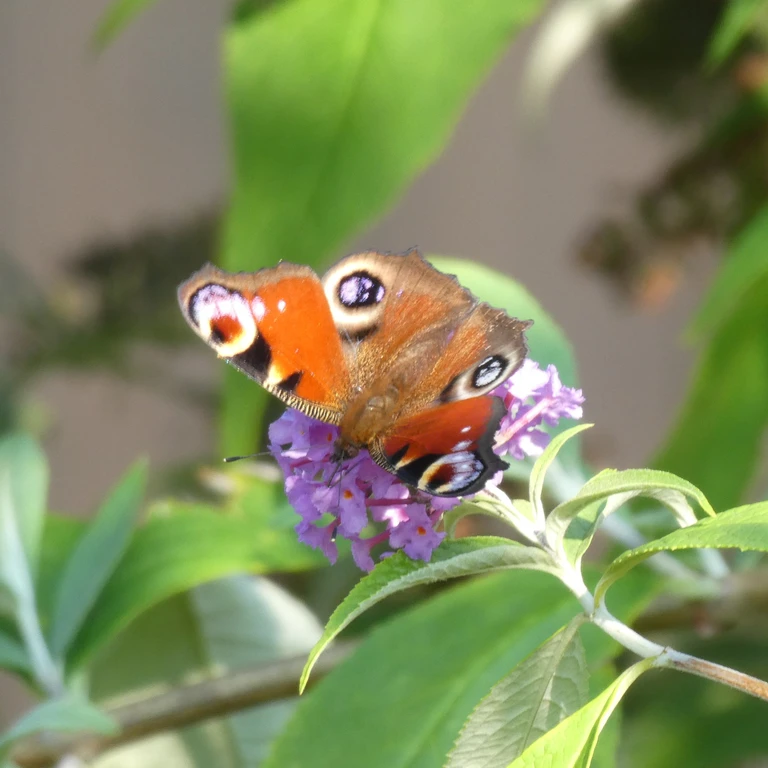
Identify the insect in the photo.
Aglais io
